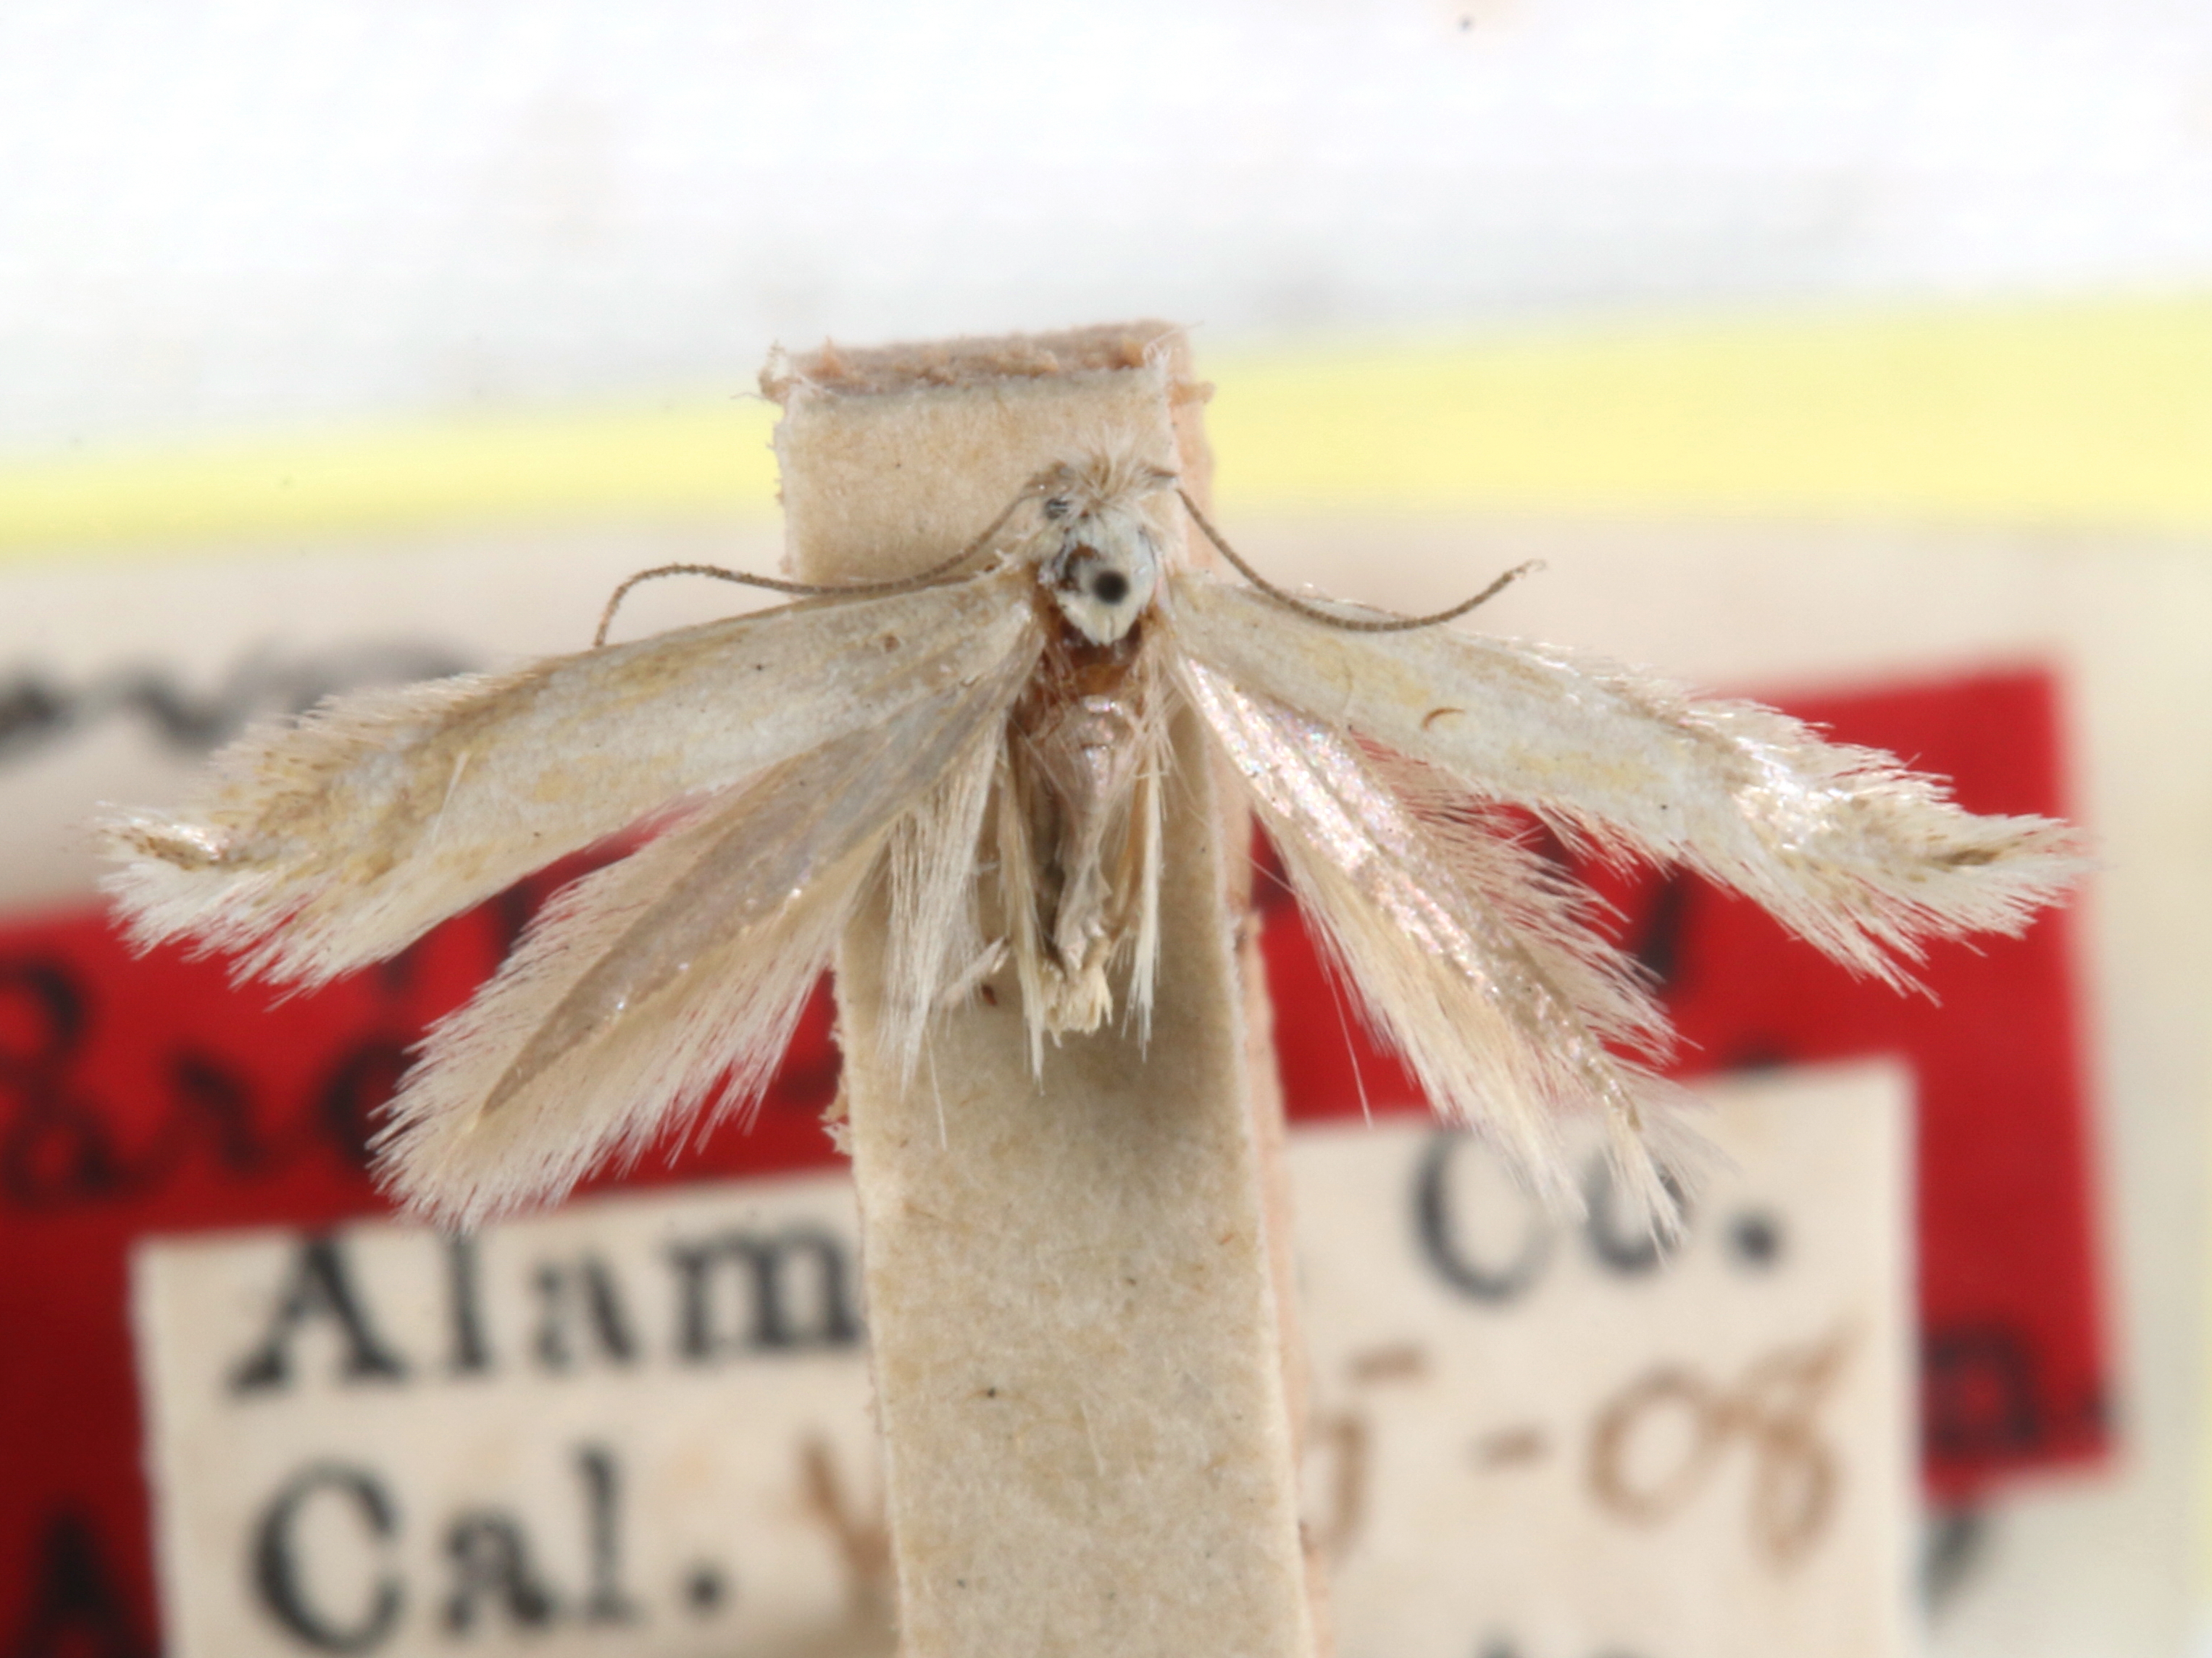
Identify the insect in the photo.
Bucculatrix ochristrigella
